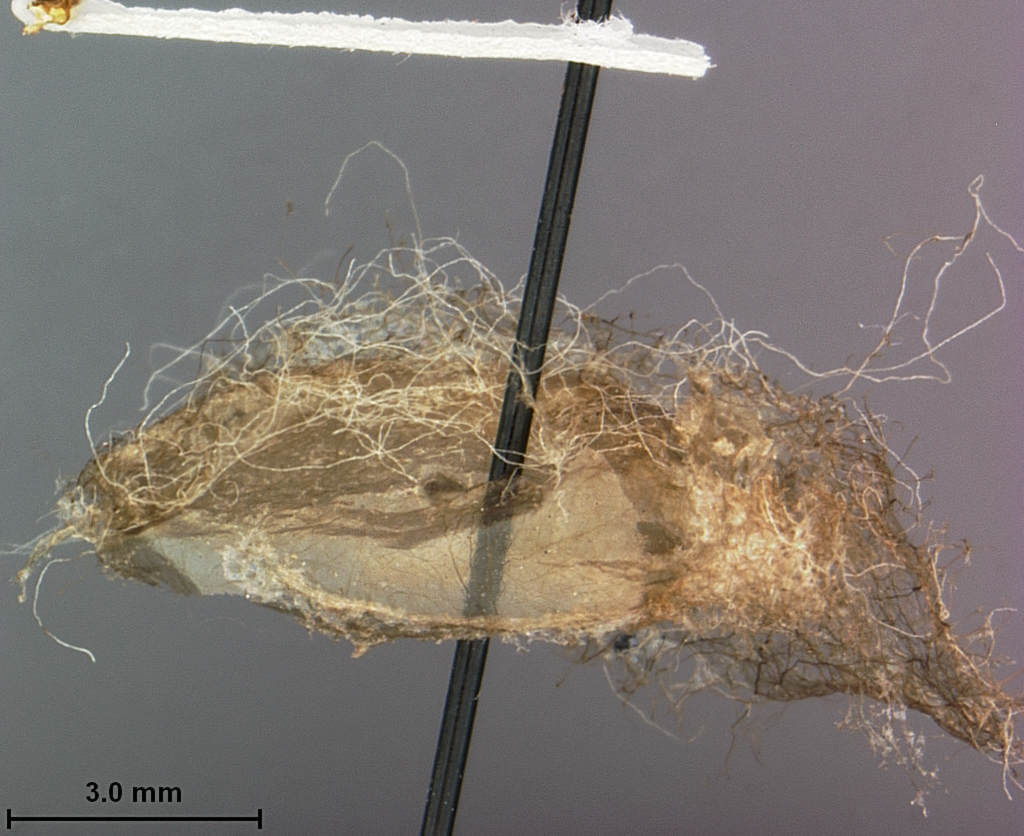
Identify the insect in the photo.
Priophorus rubi
